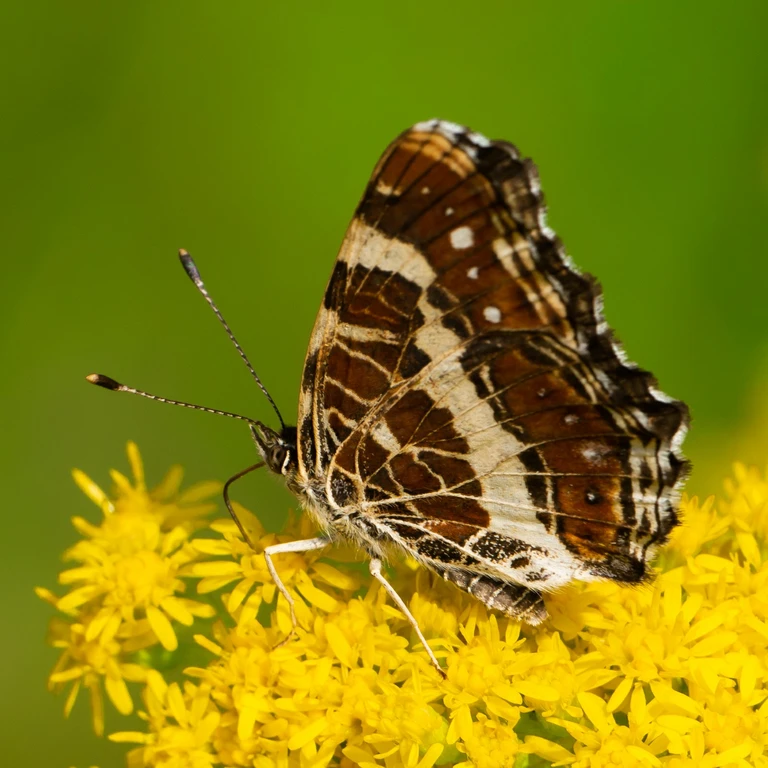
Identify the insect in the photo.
Araschnia levana
